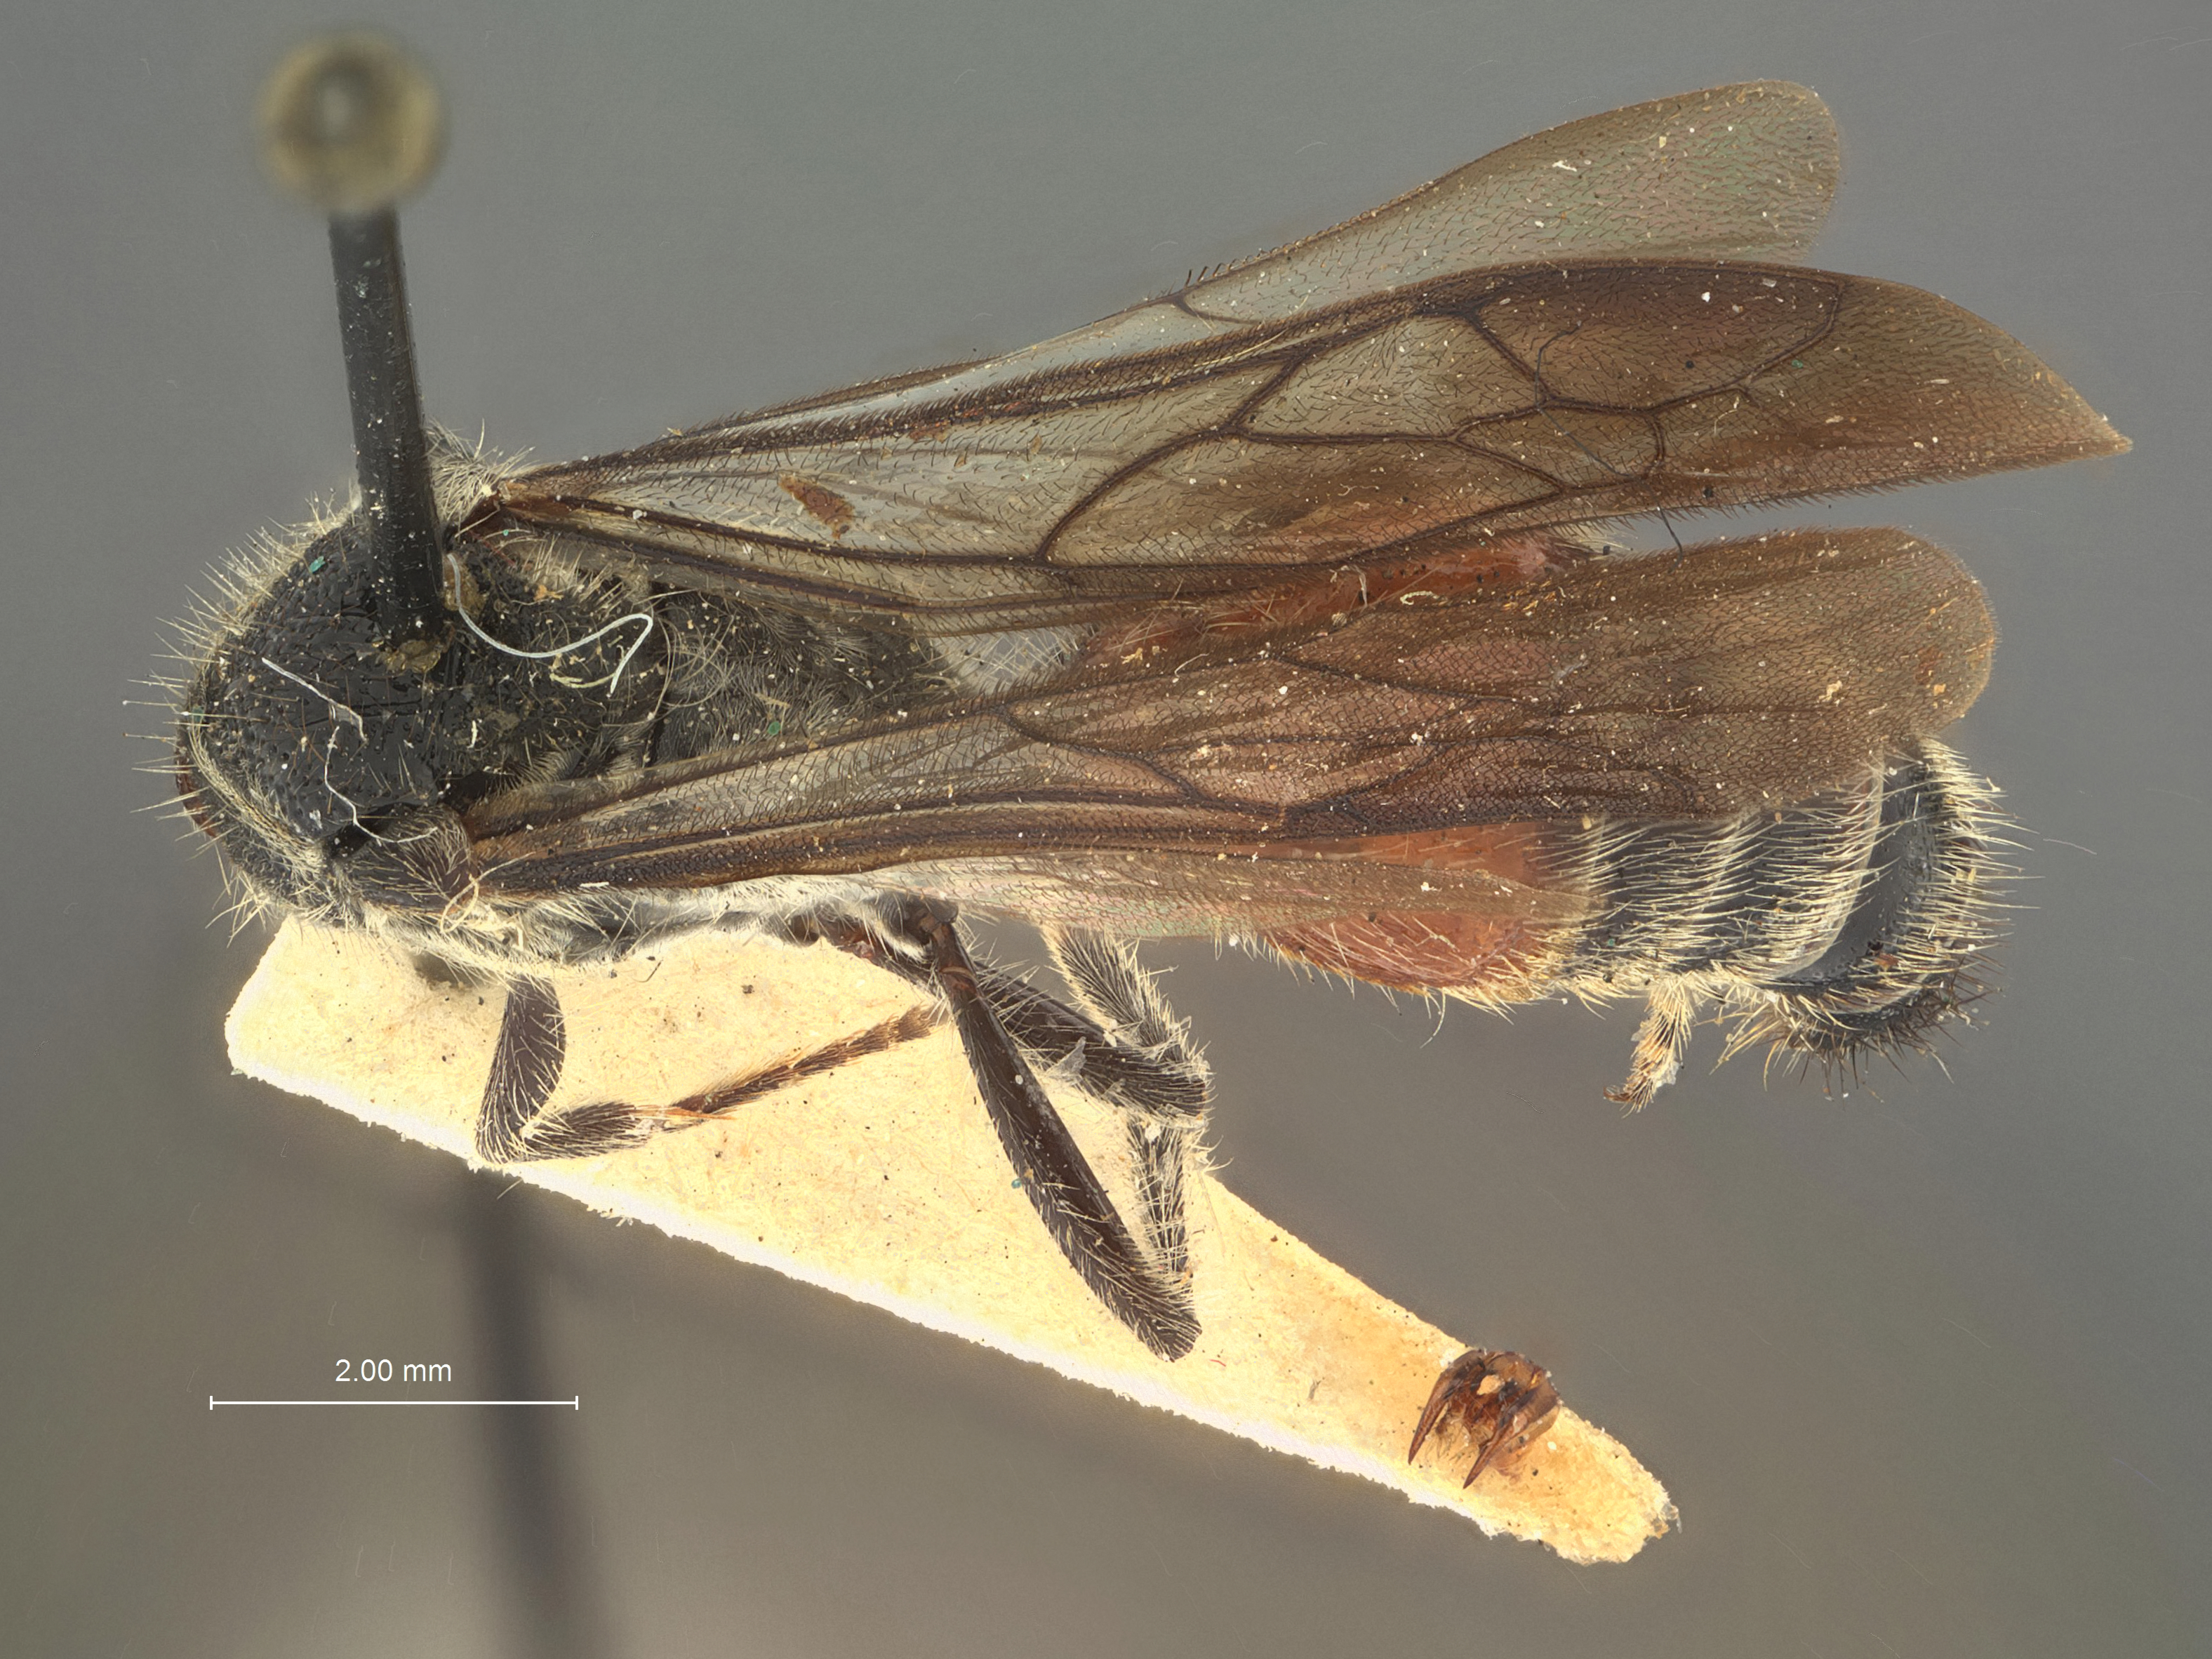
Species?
Timulla temeraria
